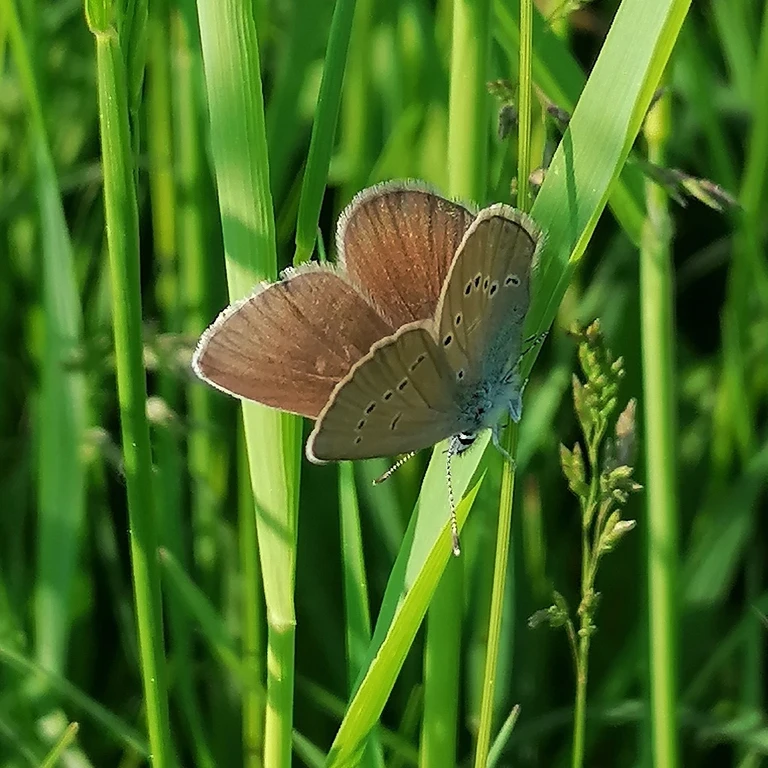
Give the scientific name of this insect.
Cyaniris semiargus
